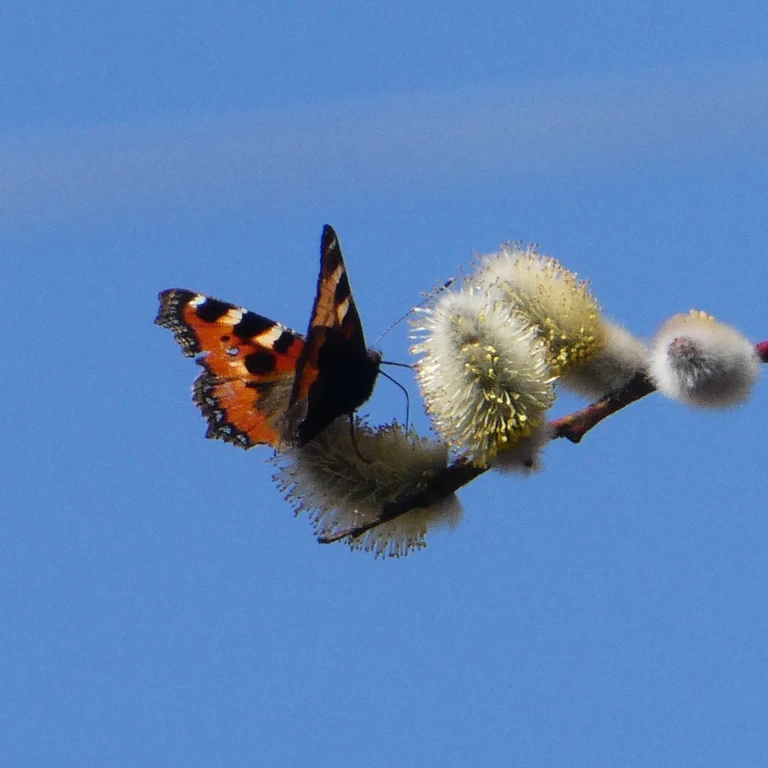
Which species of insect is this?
Aglais urticae
